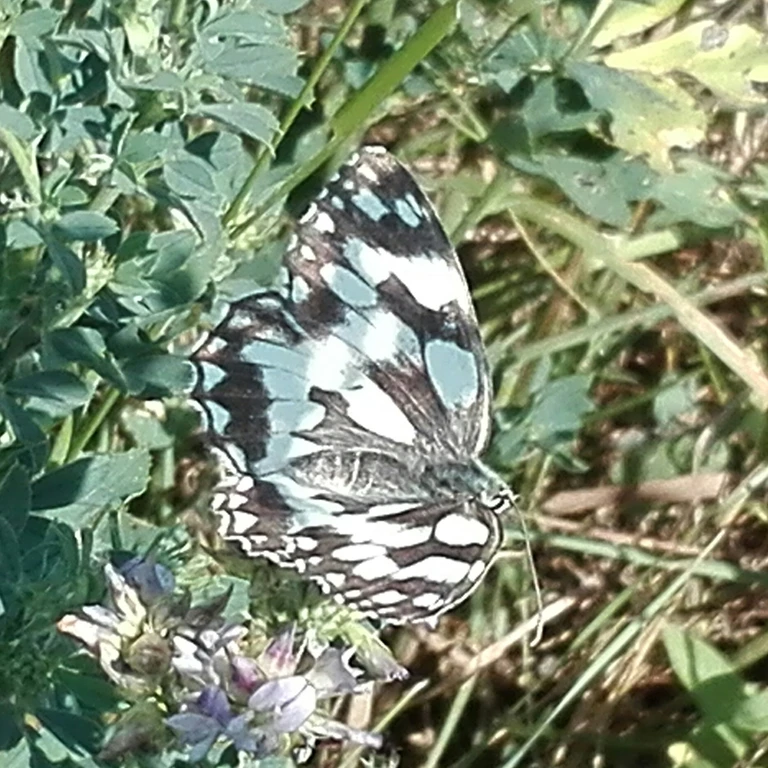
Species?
Melanargia galathea
